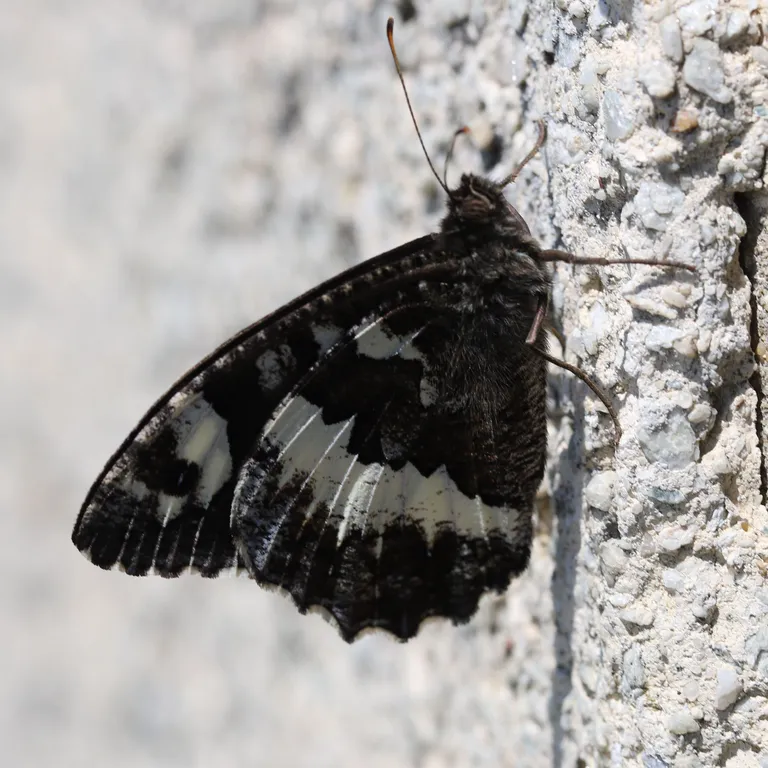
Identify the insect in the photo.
Brintesia circe
